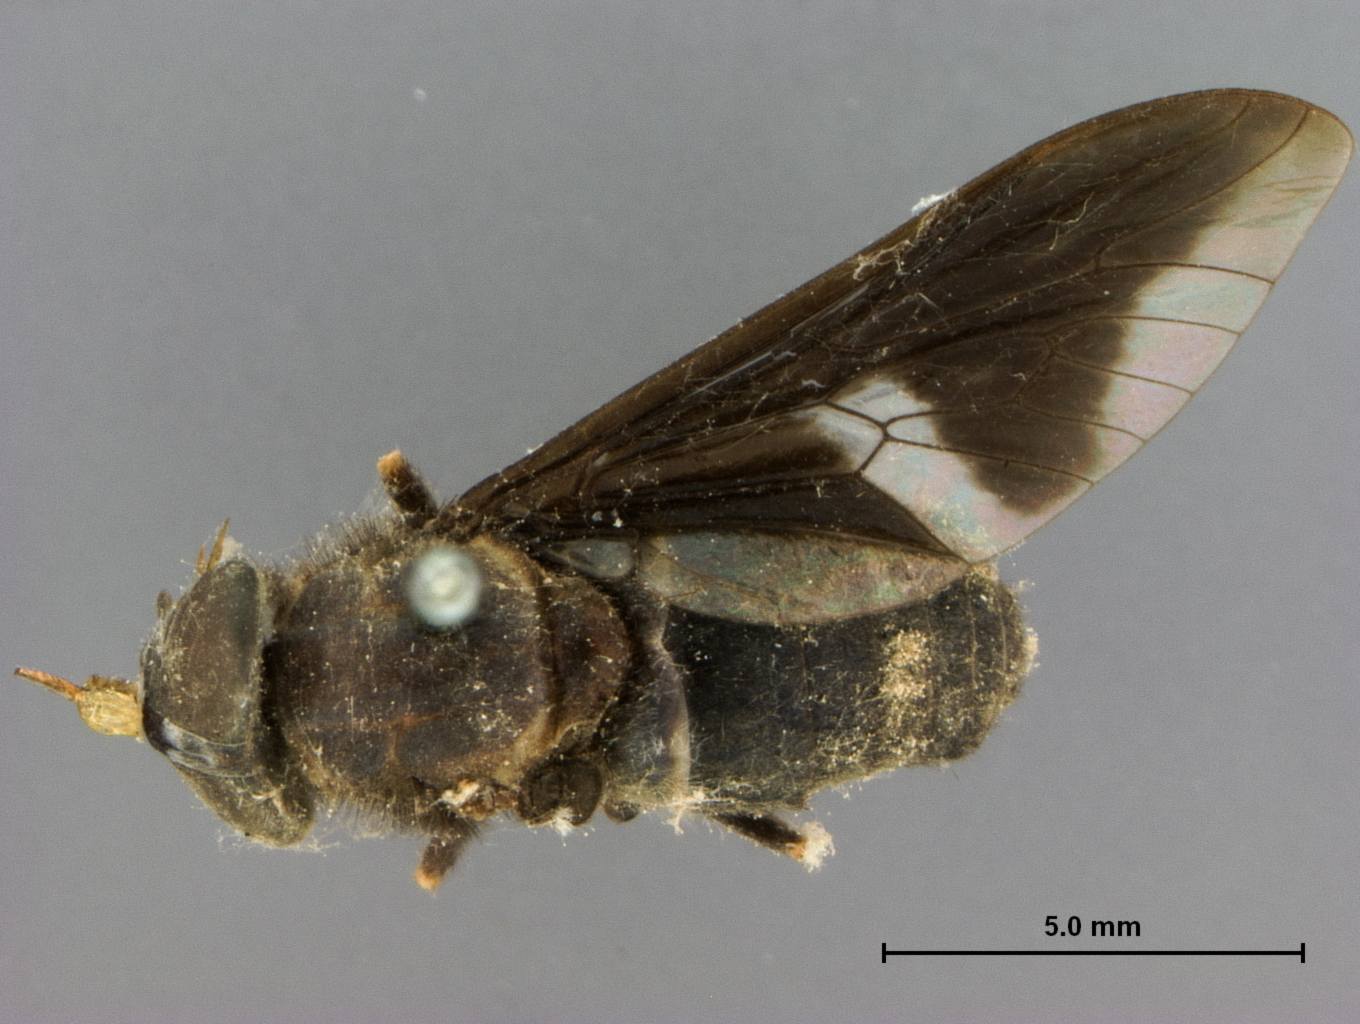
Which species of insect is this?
Dichelacera melanosoma
